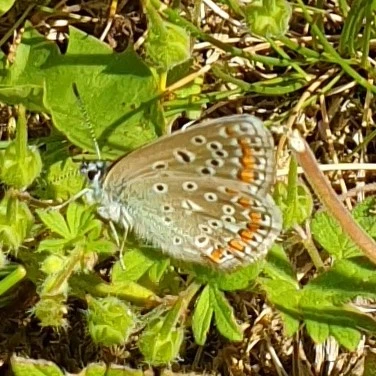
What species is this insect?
Polyommatus icarus
